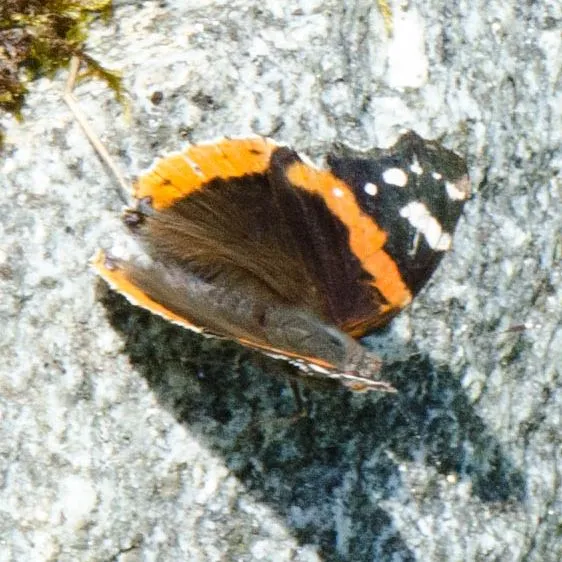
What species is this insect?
Vanessa atalanta
